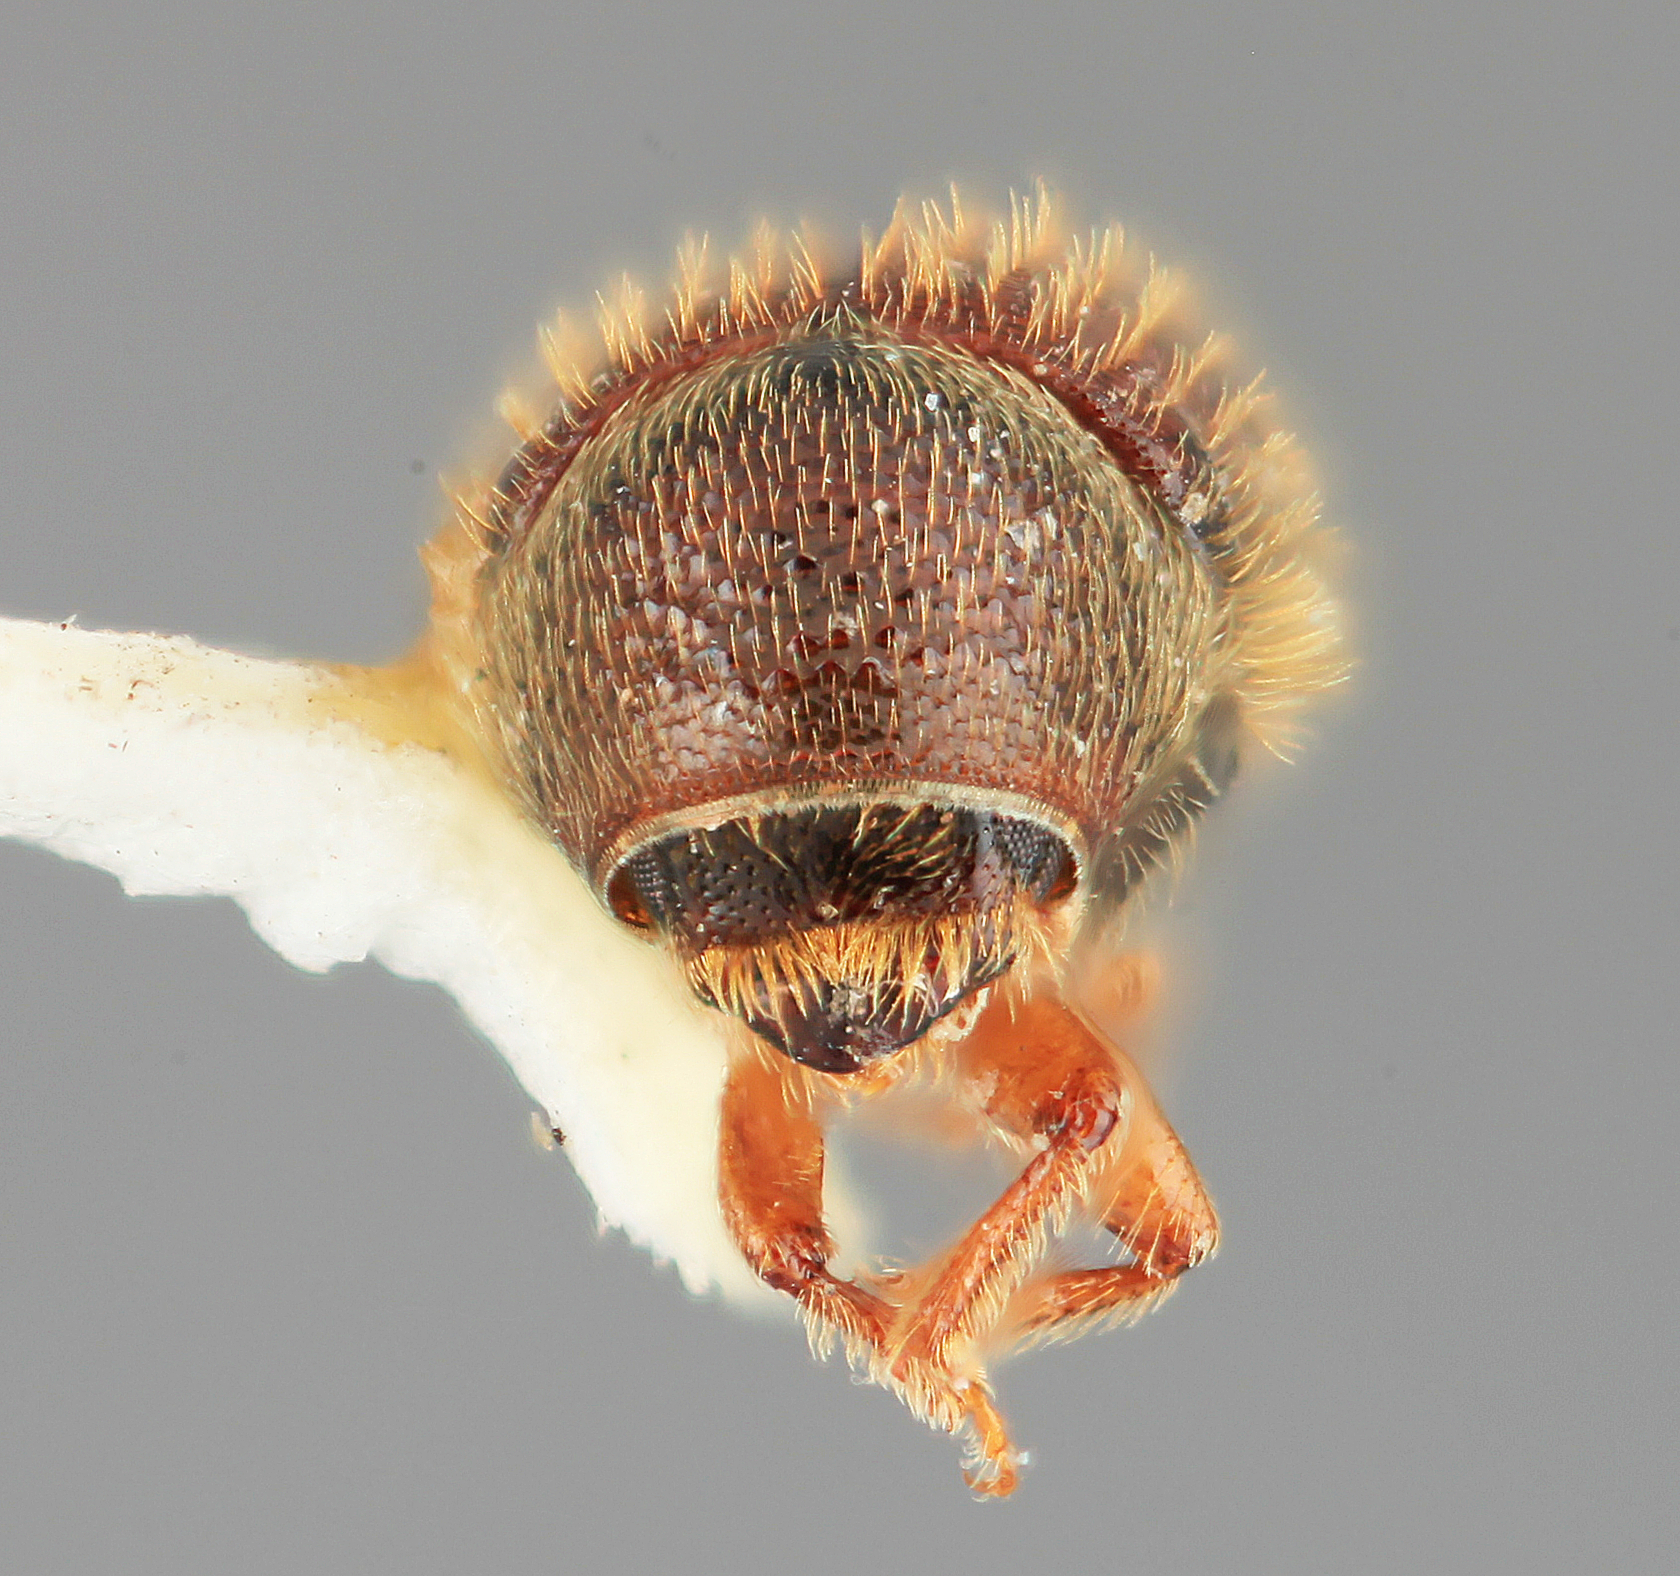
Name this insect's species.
Pityophthorus islasi
